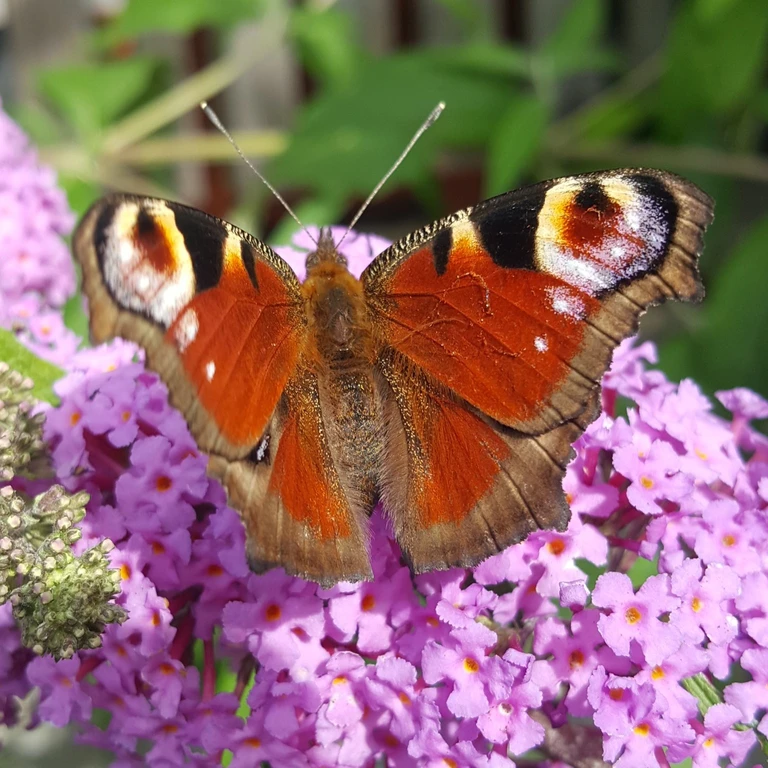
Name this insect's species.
Aglais io
